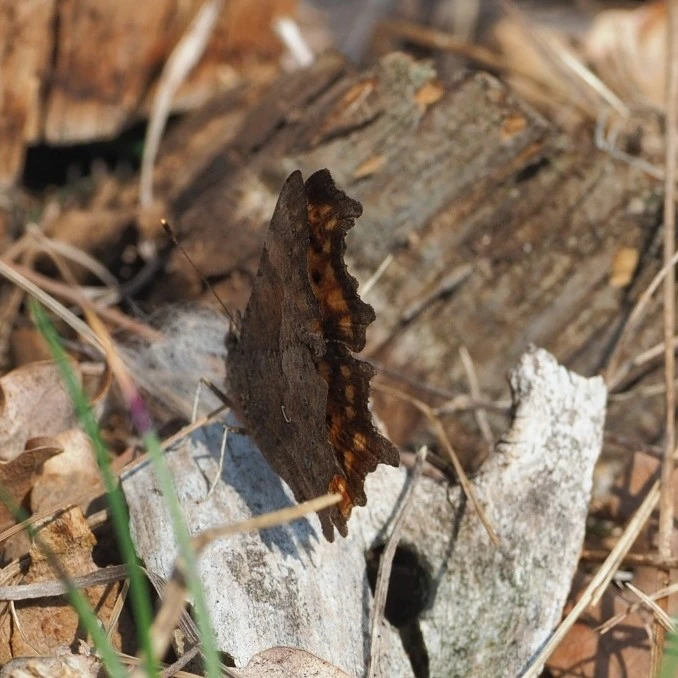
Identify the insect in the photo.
Polygonia c-album
